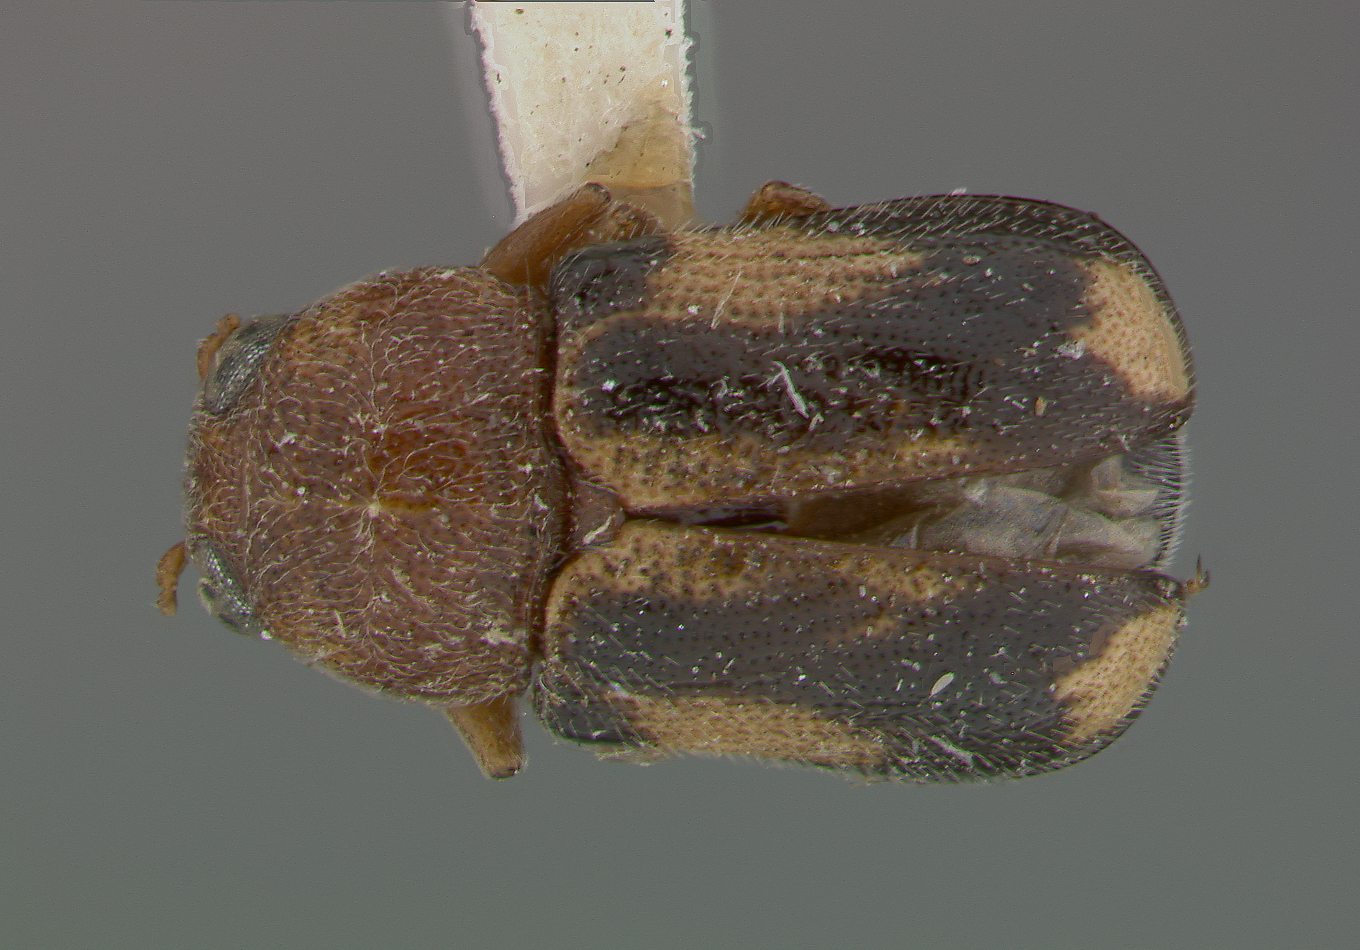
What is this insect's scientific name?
Pachybrachys connexus
